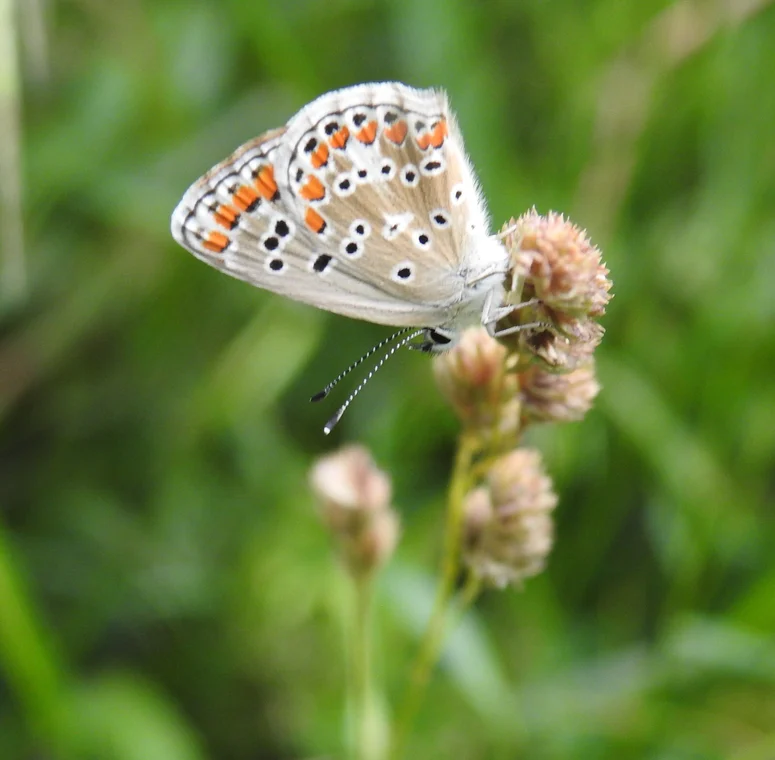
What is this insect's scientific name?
Aricia agestis/artaxerxes
